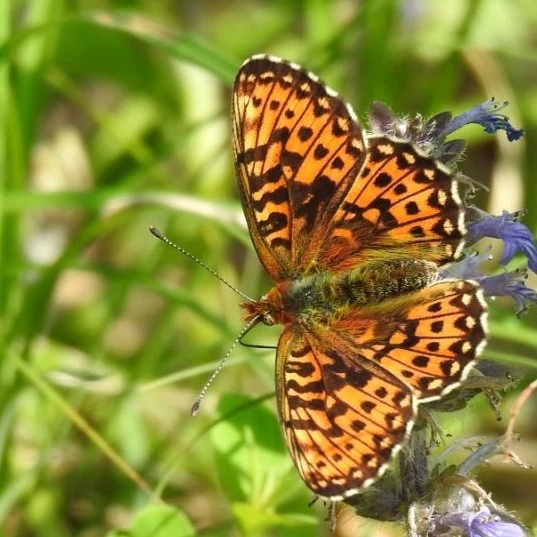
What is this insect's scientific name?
Boloria euphrosyne (also Clossiana euphrosyne)
